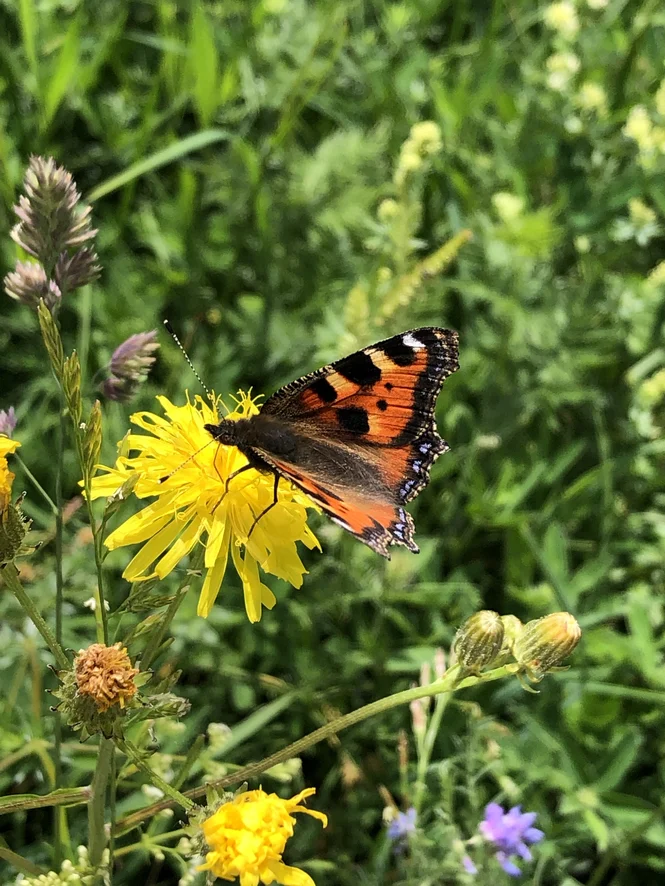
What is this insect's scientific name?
Aglais urticae
